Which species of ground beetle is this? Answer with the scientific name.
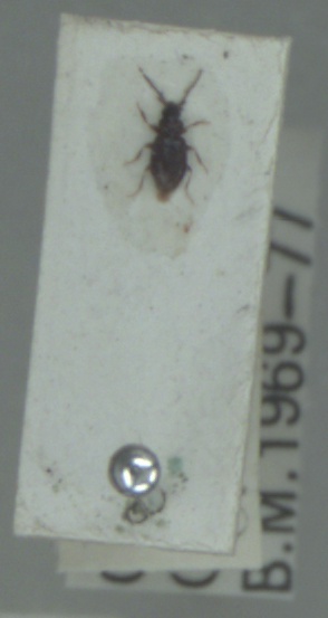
Tachys bistriatus
